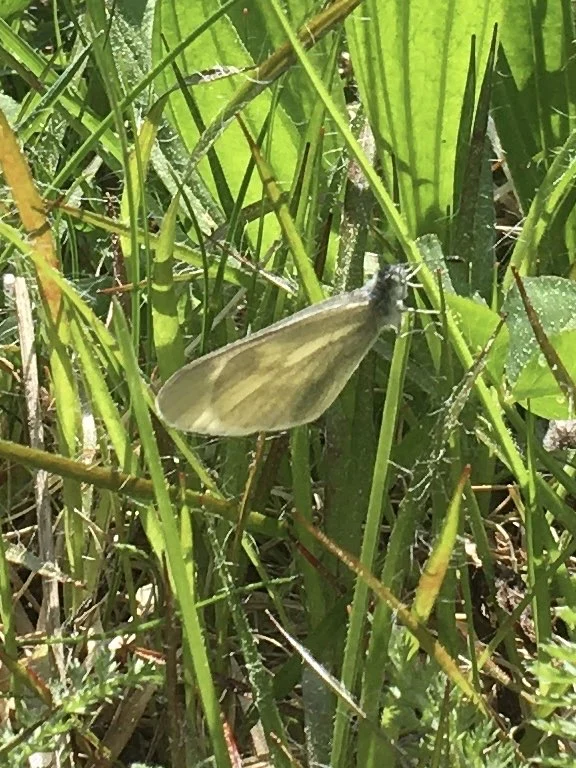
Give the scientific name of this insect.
Leptidea sinapis/juvernica
